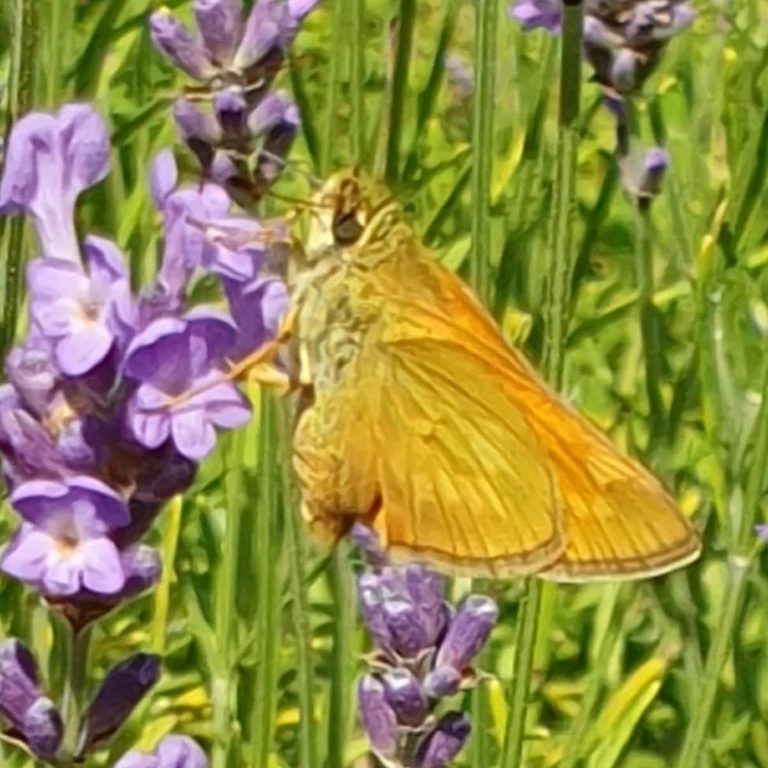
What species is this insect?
Ochlodes sylvanus (also Ochlodes venata)
